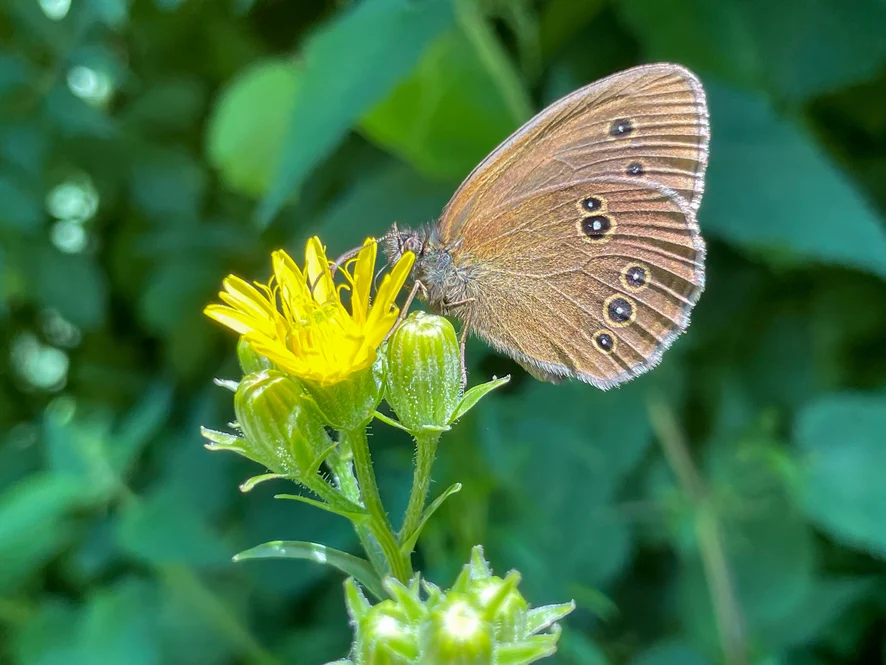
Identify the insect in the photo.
Aphantopus hyperantus
